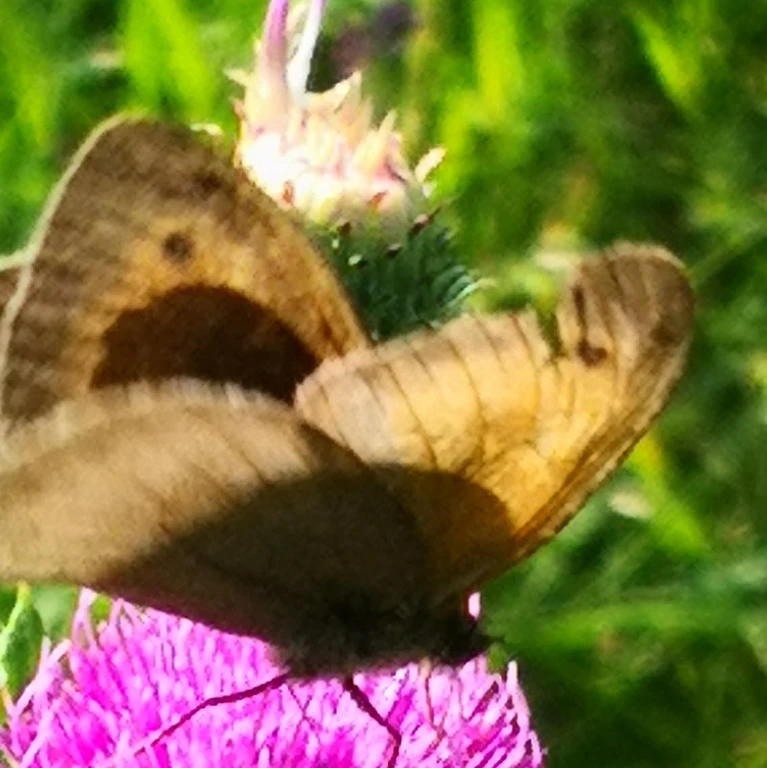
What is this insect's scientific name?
Maniola jurtina
